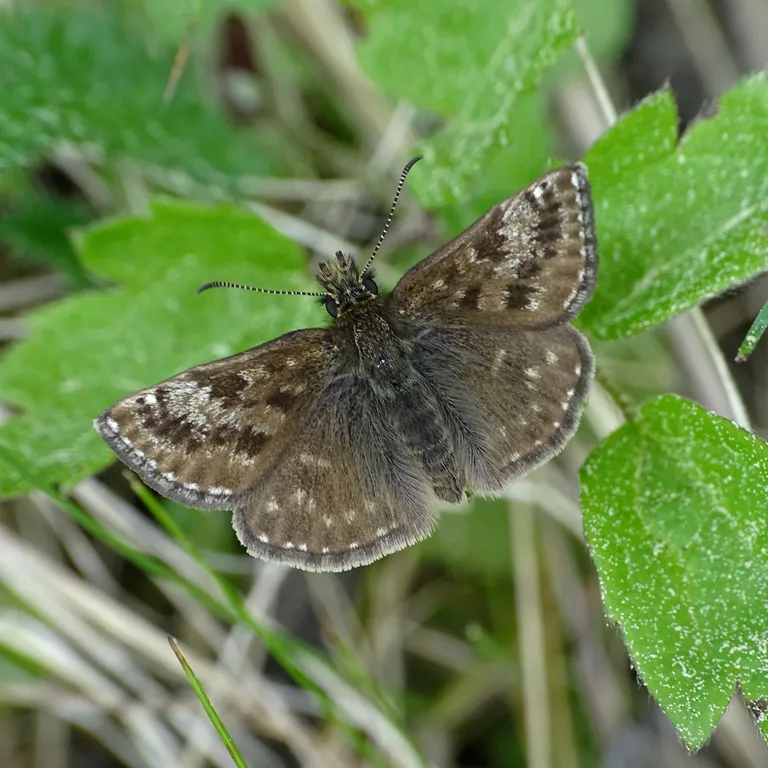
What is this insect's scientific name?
Erynnis tages
